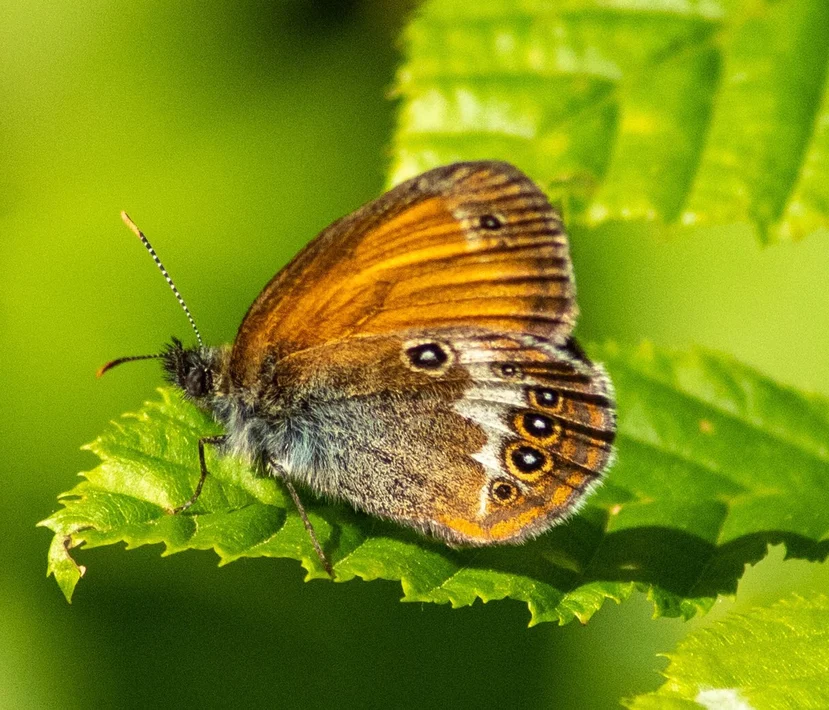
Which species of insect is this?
Coenonympha arcania
